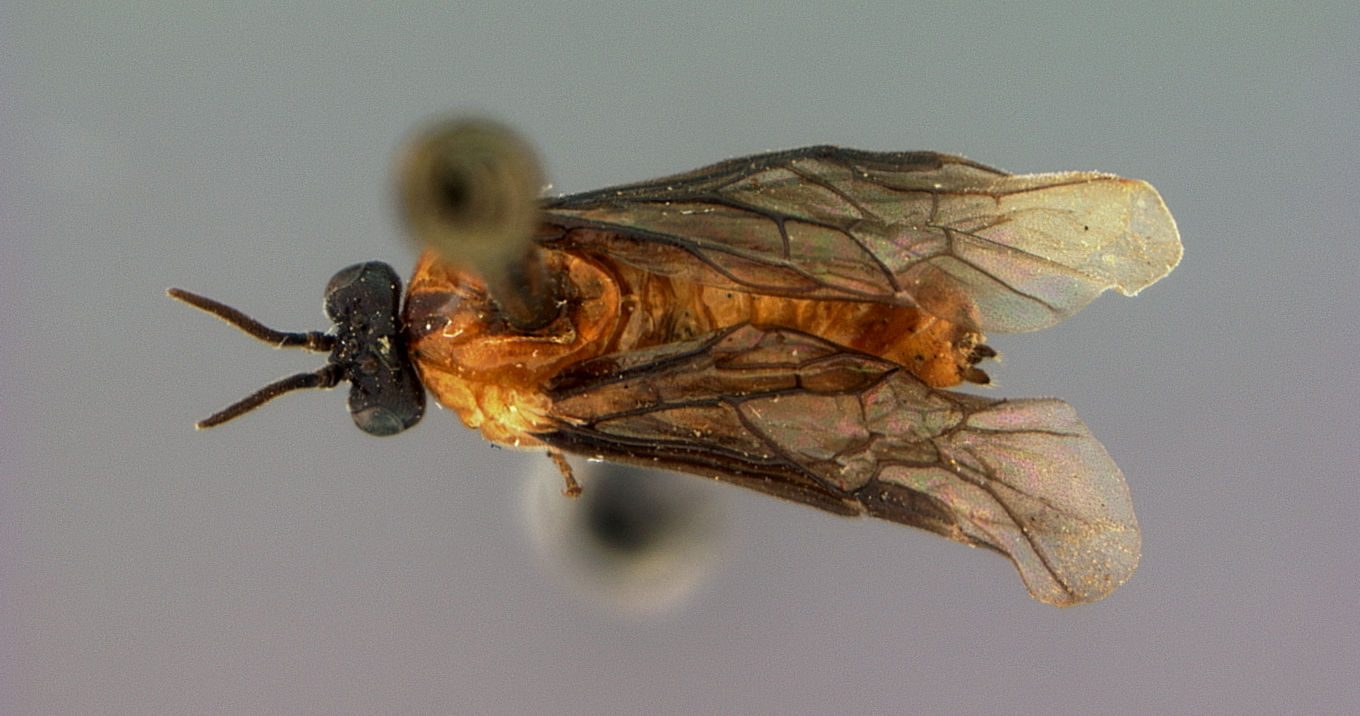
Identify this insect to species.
Sphacophilus oblatus
